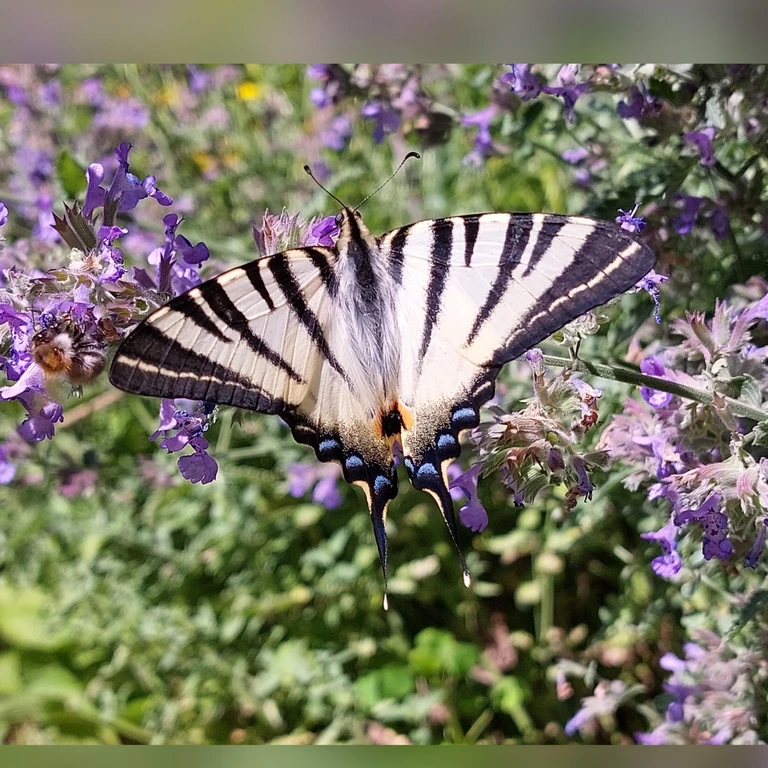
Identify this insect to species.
Iphiclides podalirius
